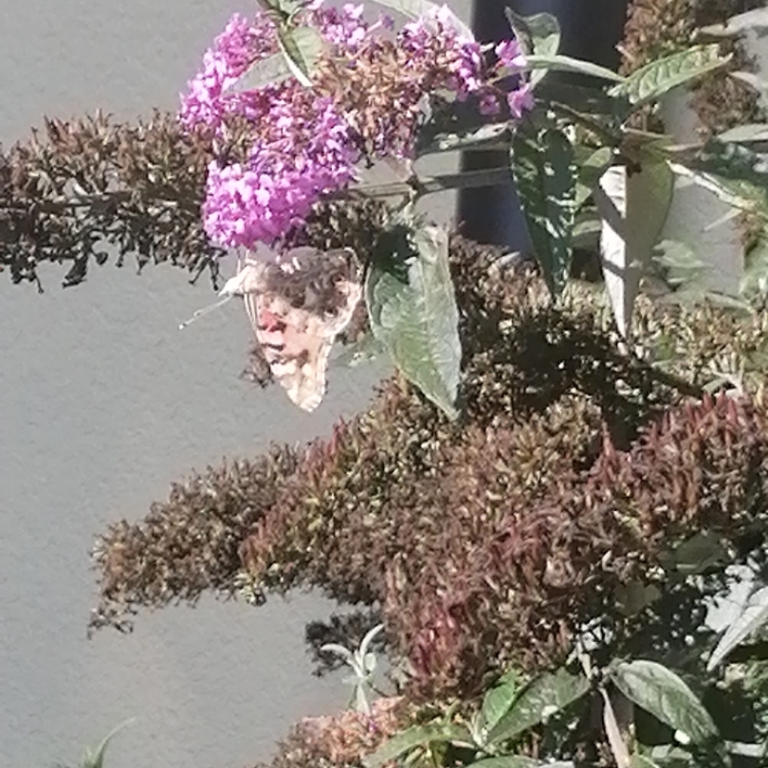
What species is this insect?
Vanessa cardui
